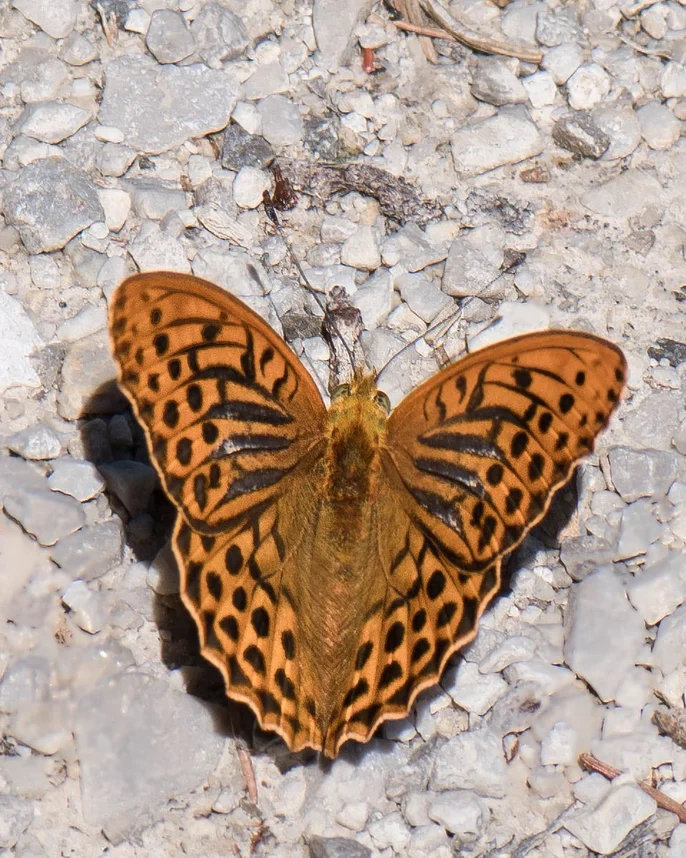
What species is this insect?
Argynnis paphia
